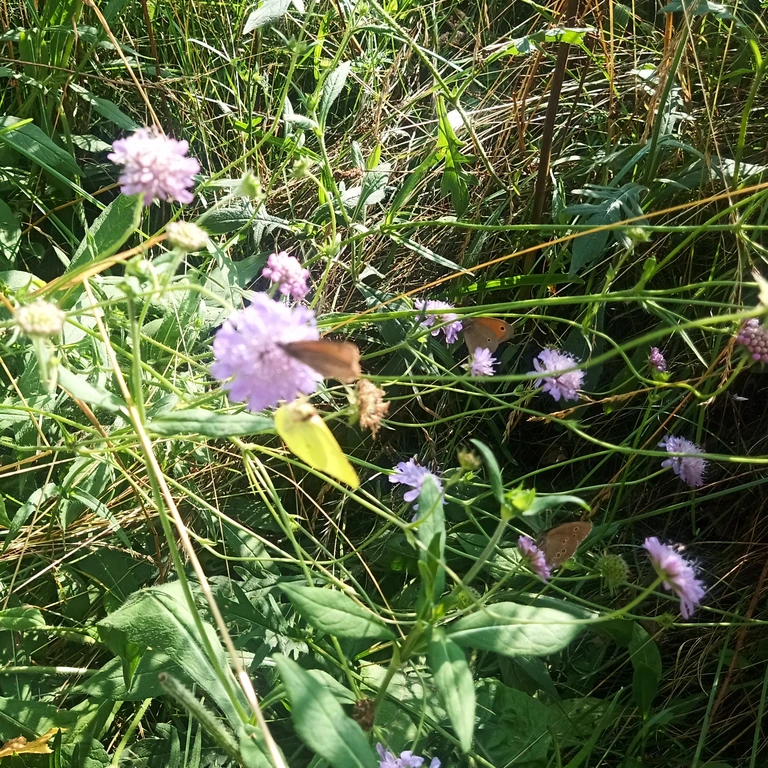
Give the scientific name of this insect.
Maniola jurtina
